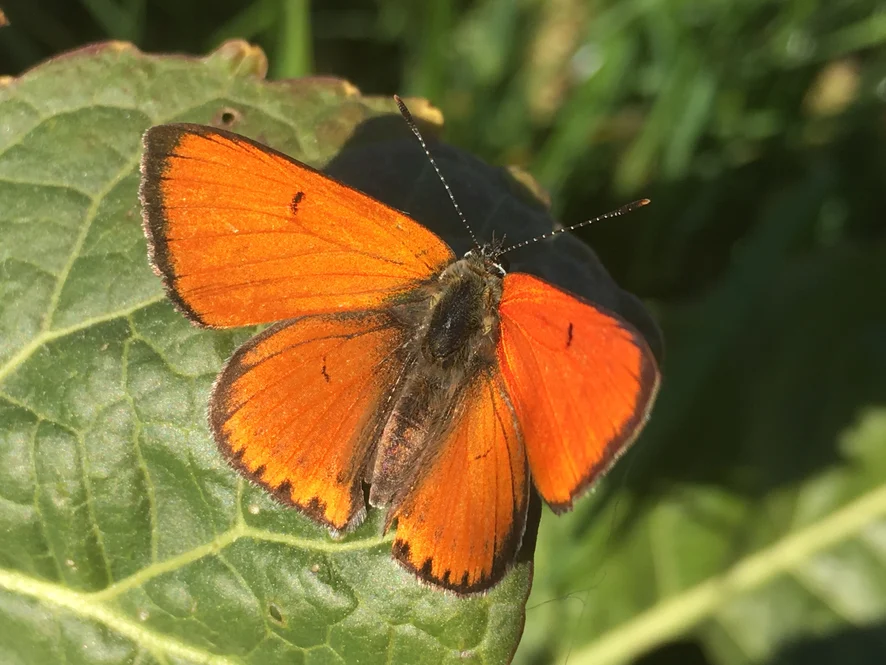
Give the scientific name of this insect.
Lycaena dispar
